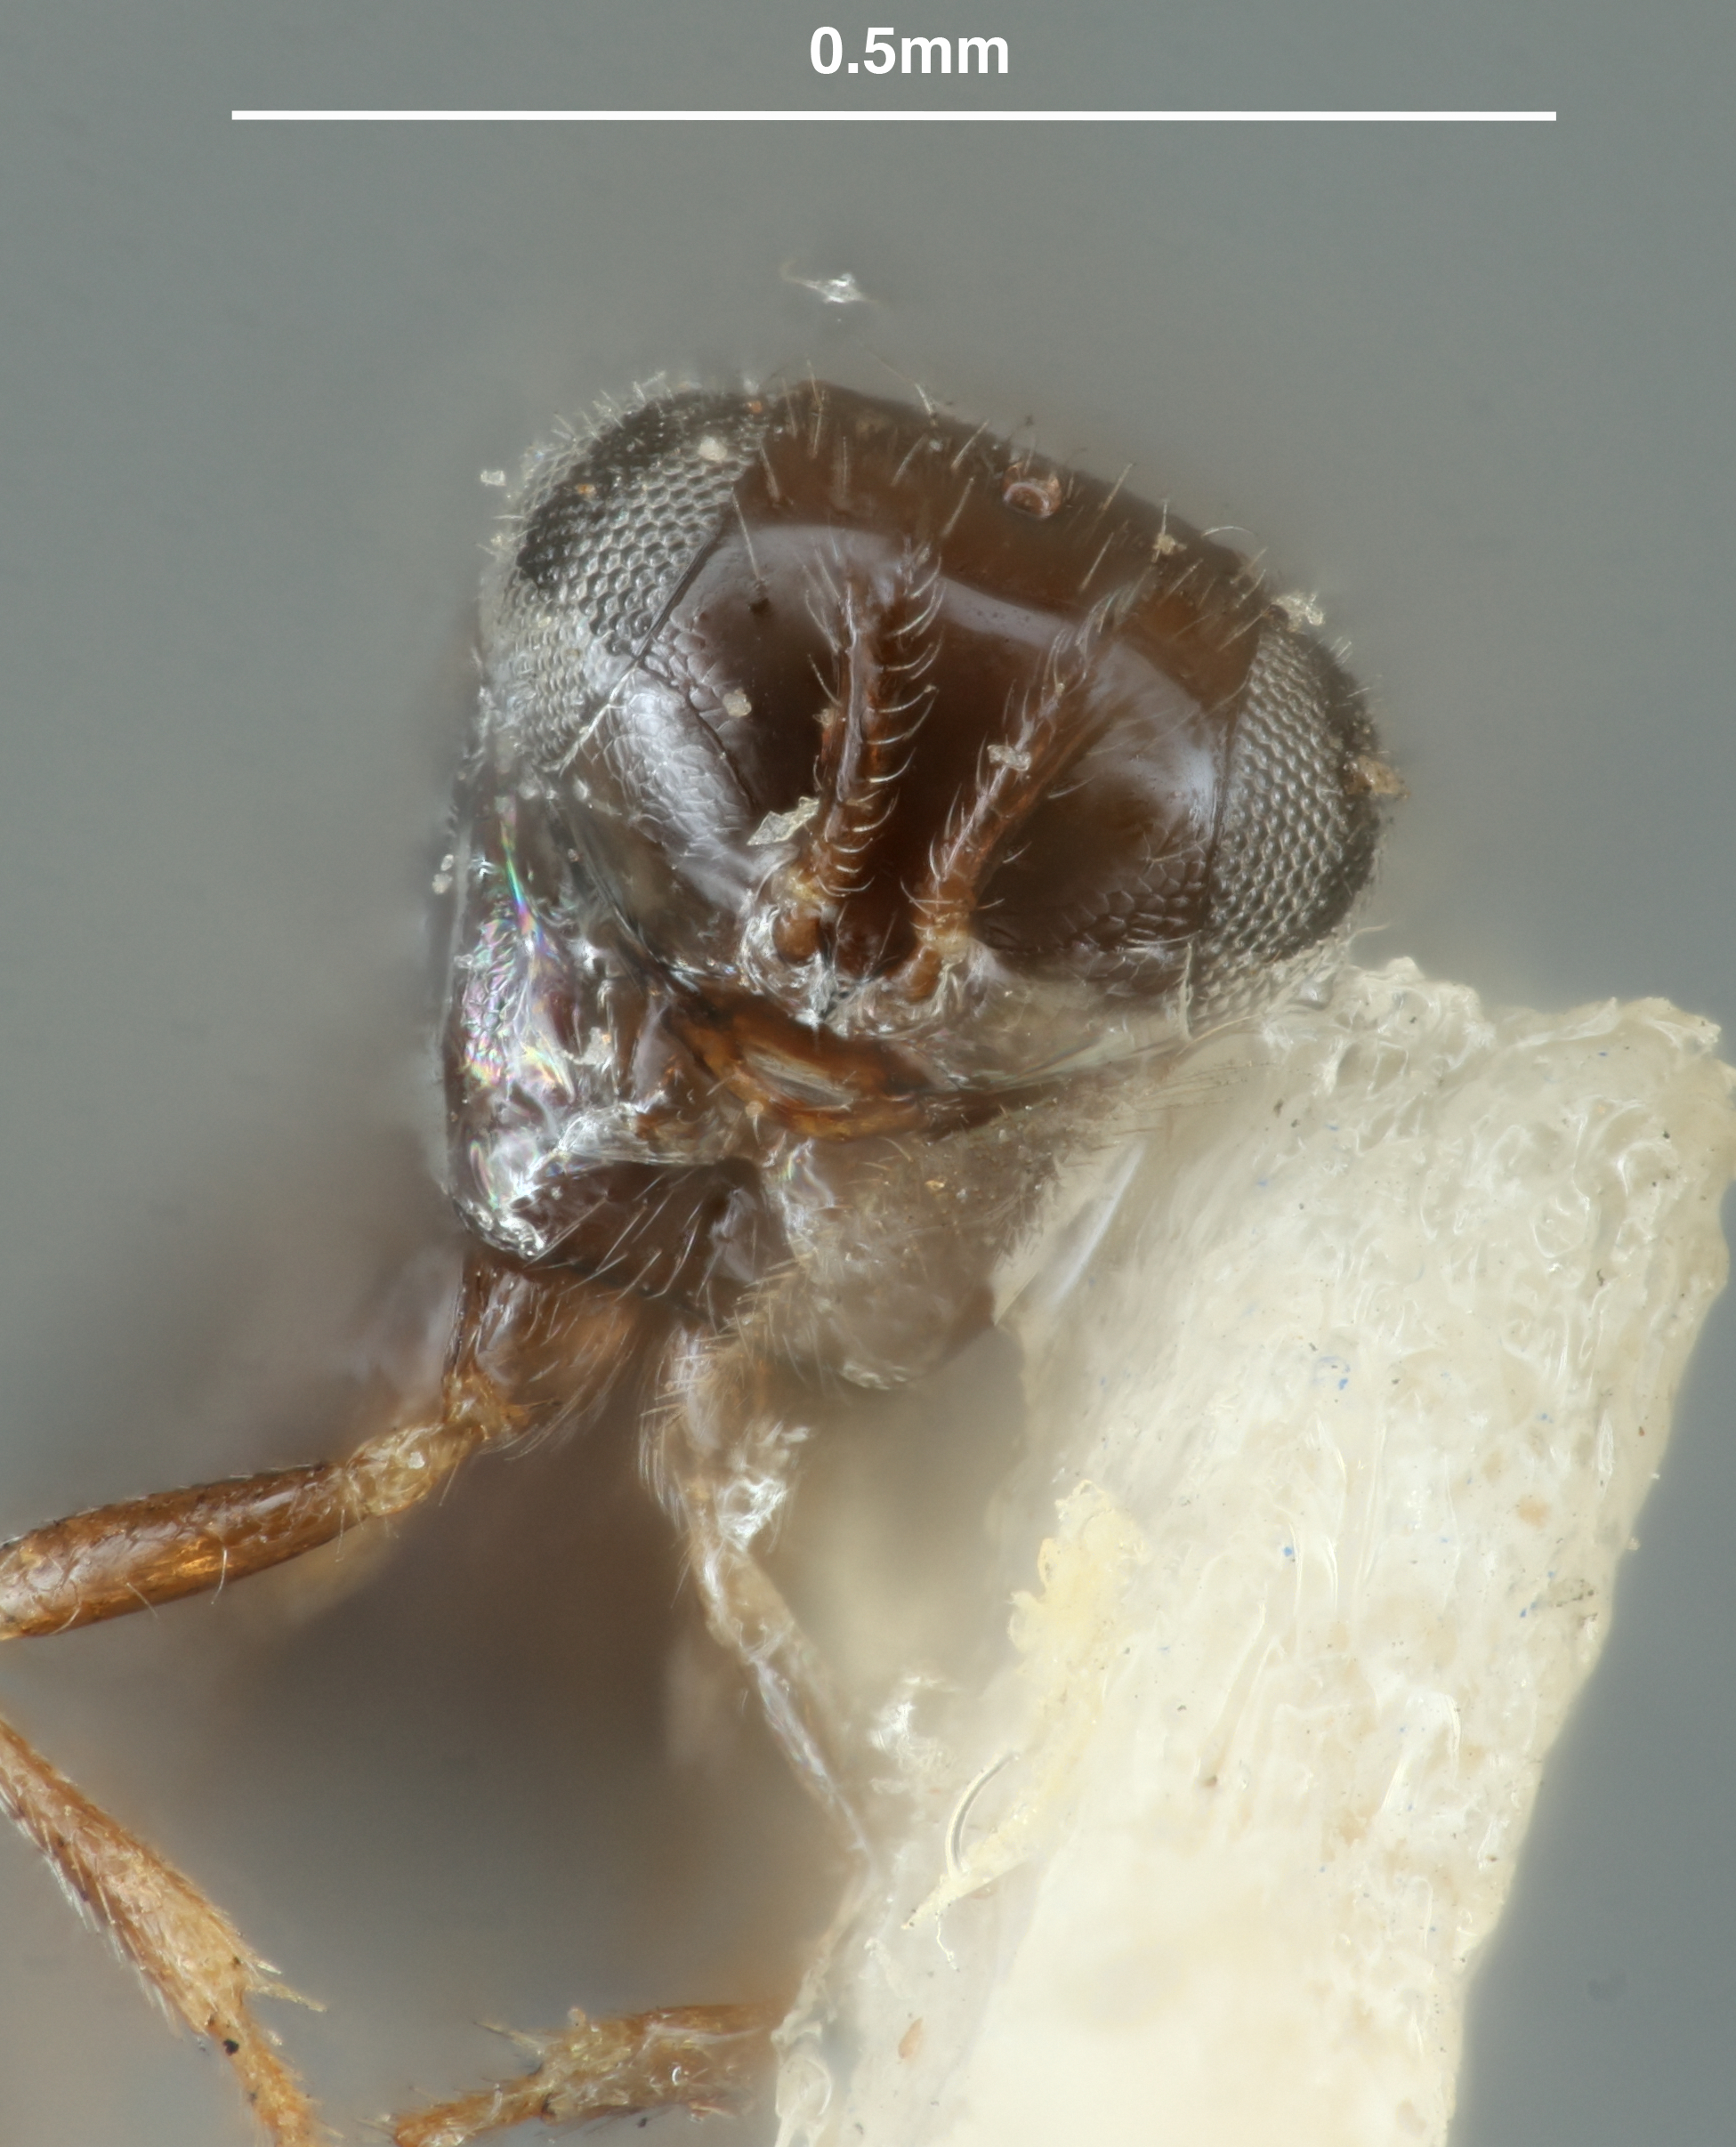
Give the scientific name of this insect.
Telenomus spilosomatis
